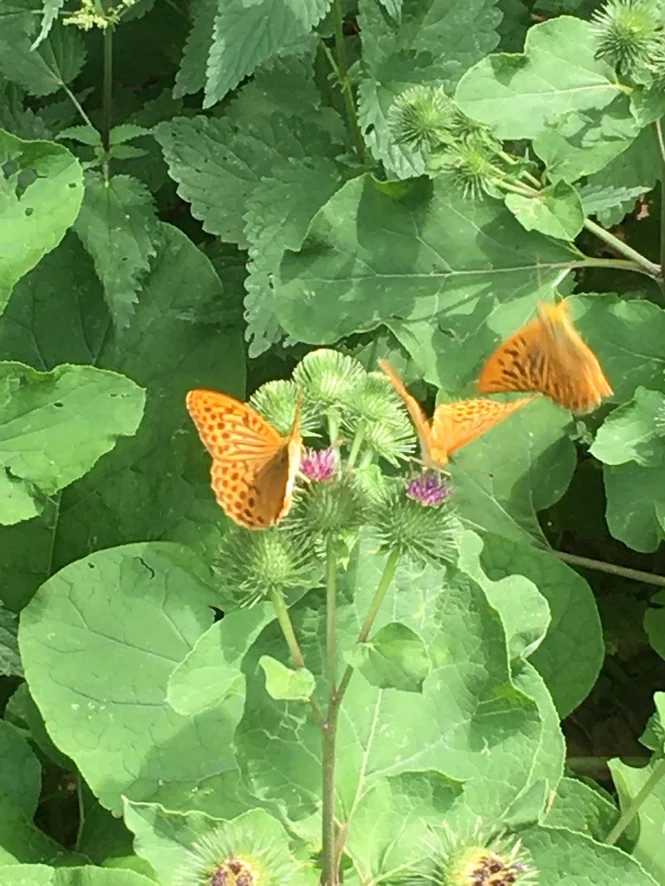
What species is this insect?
Argynnis paphia
